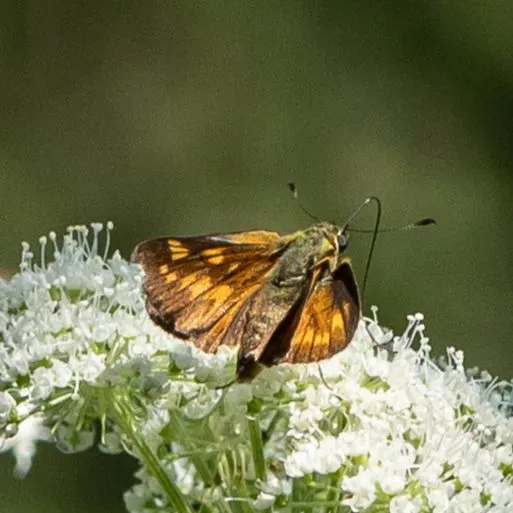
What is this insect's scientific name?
Ochlodes sylvanus (also Ochlodes venata)
